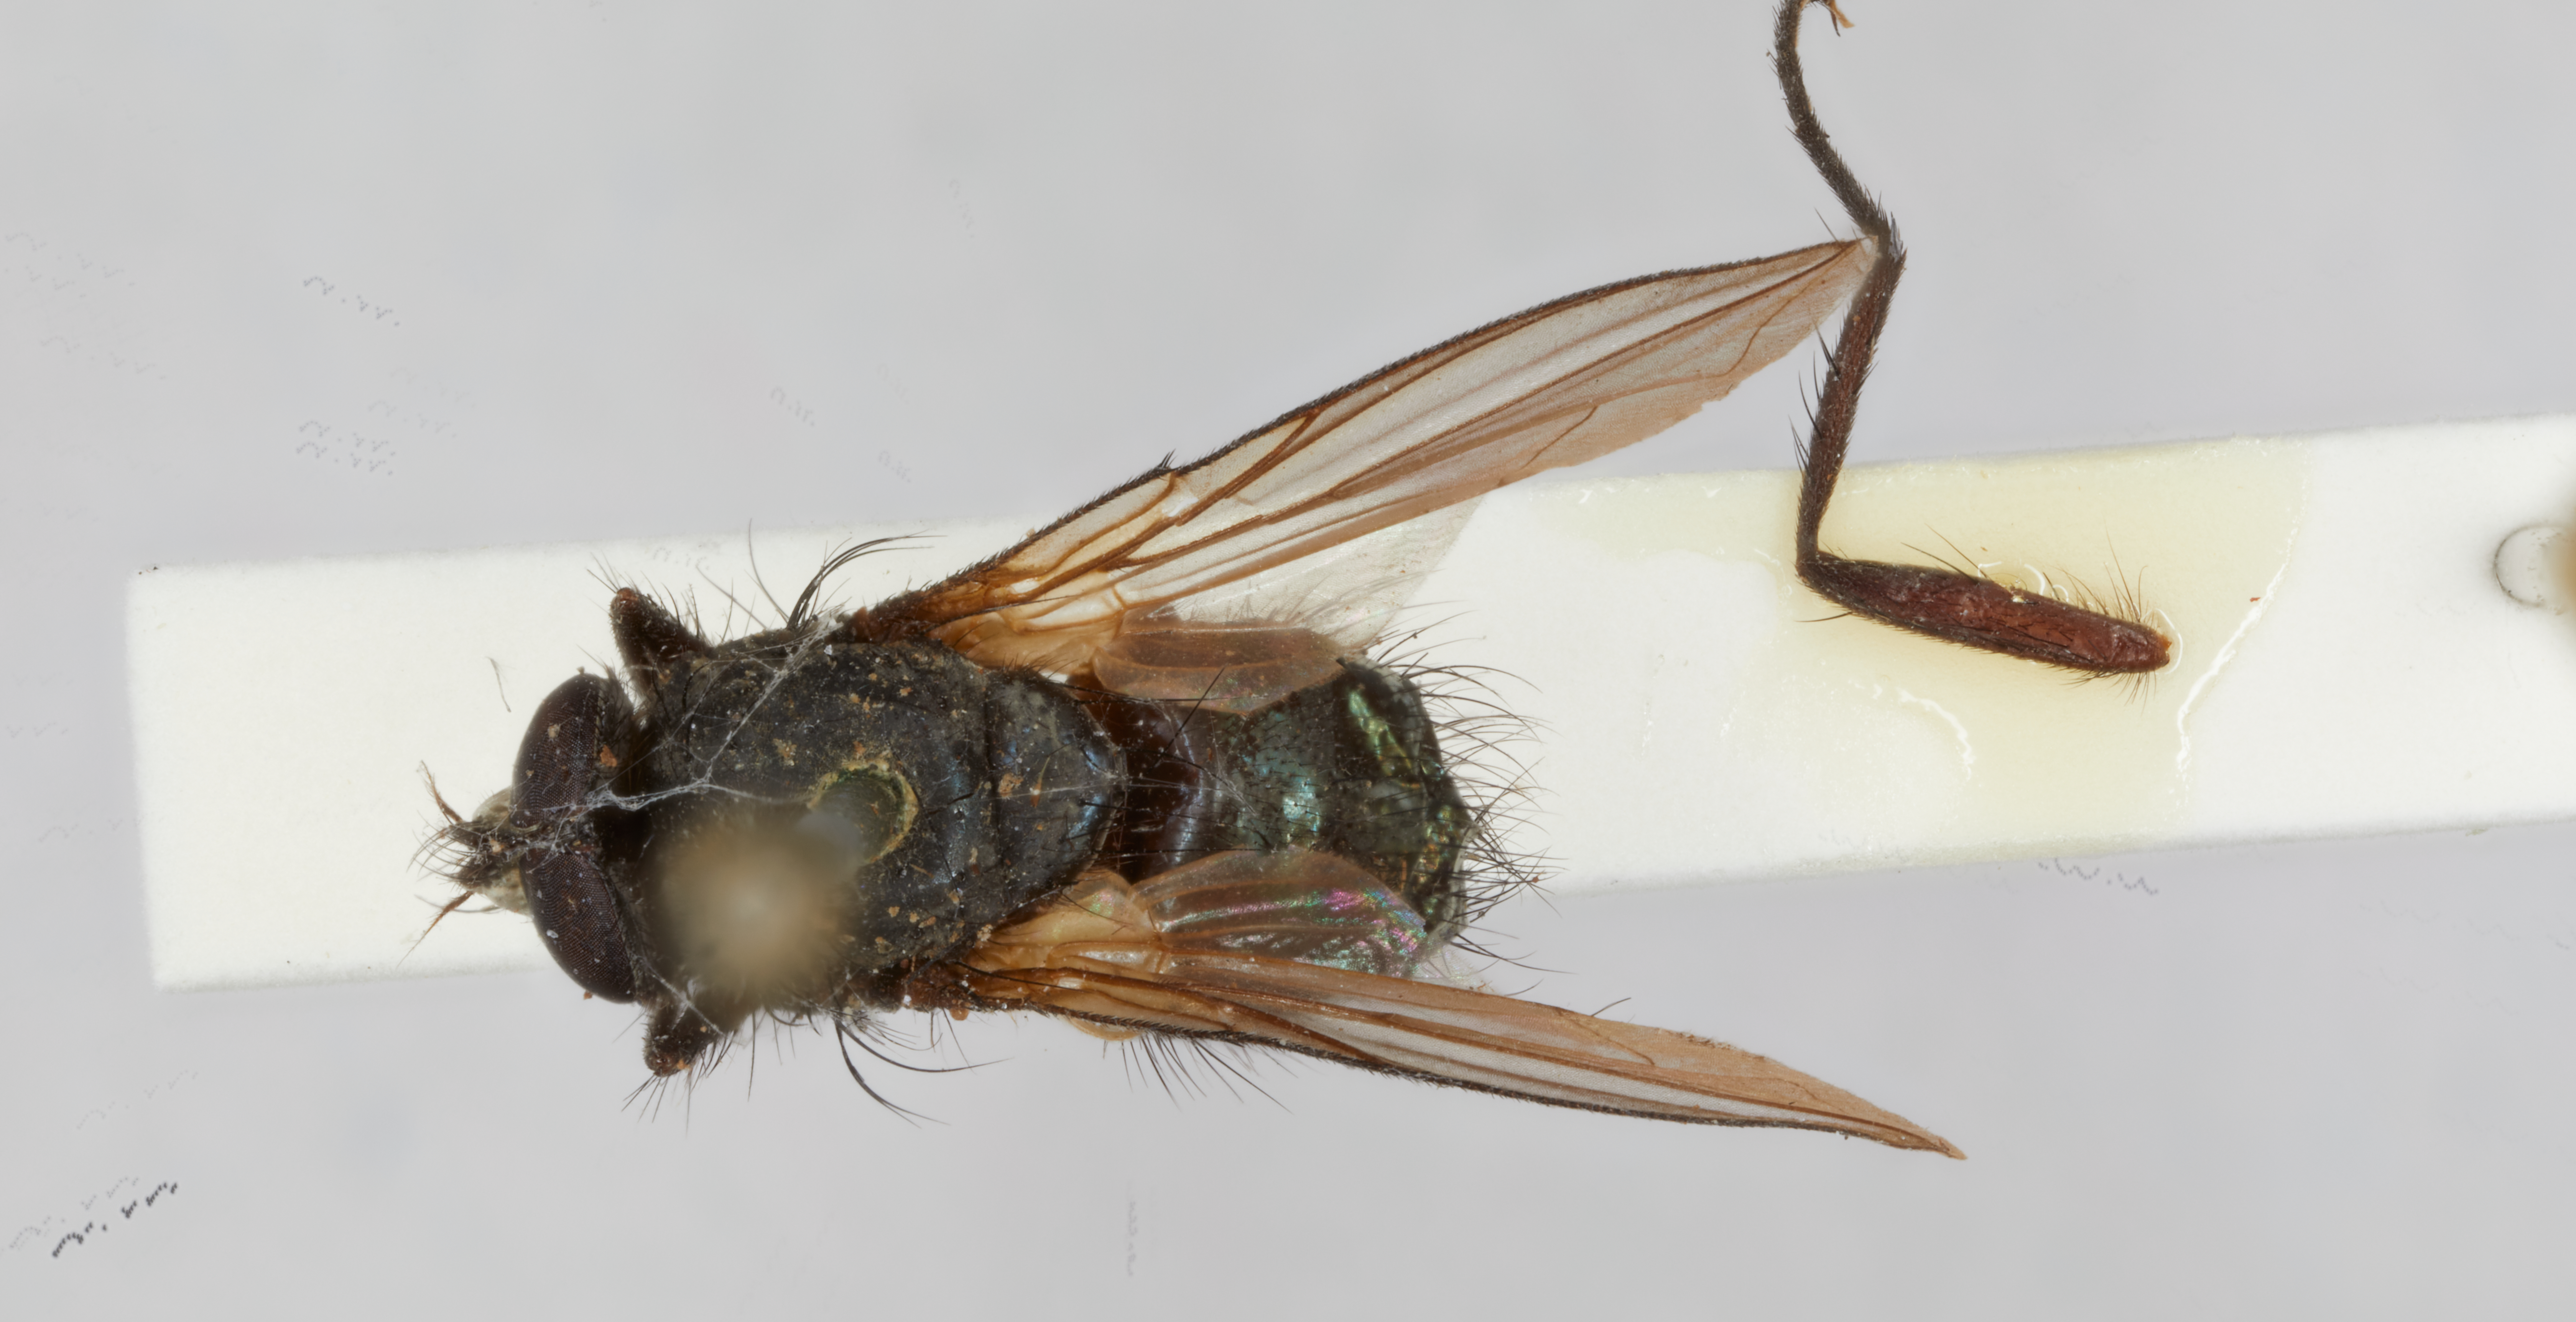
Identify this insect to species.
Melinda hokkaidensis
